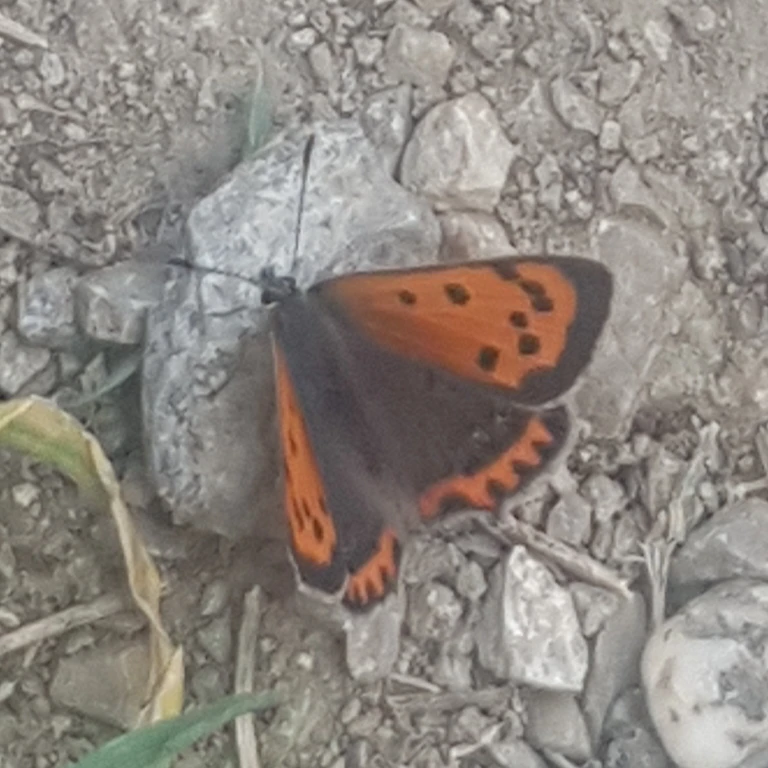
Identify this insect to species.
Lycaena phlaeas
